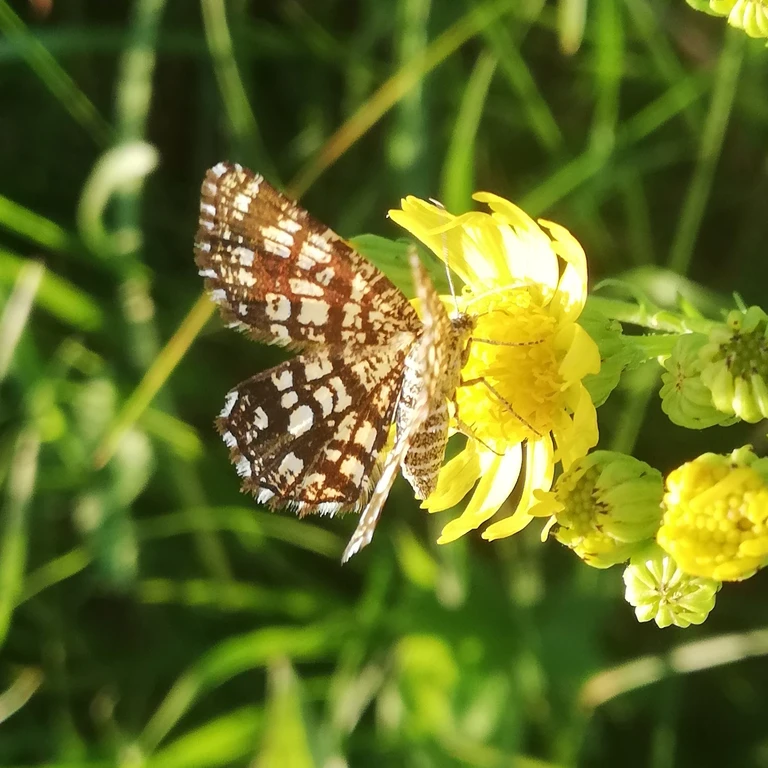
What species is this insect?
Chiasmia clathrata
